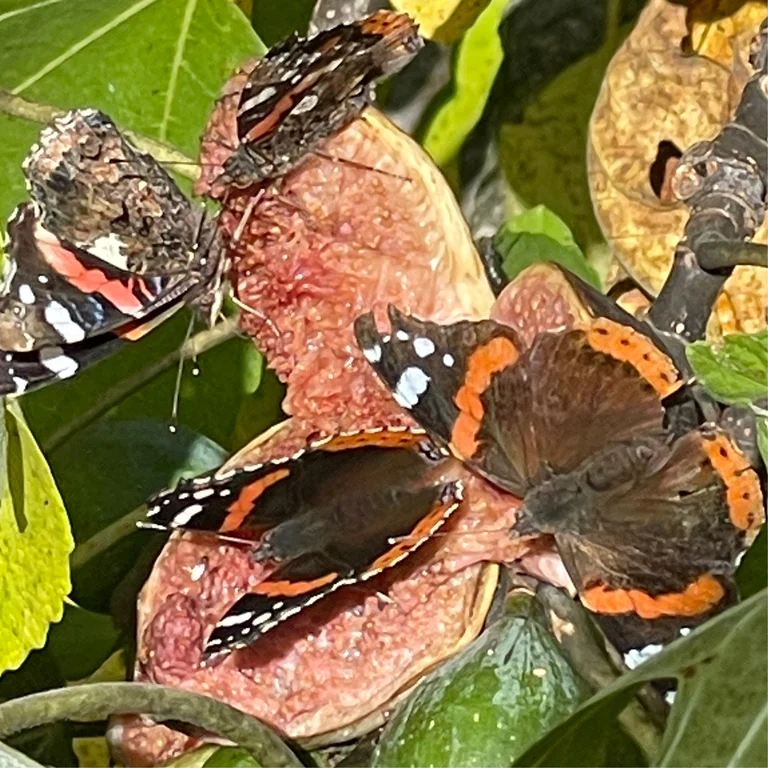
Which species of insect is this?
Vanessa atalanta
